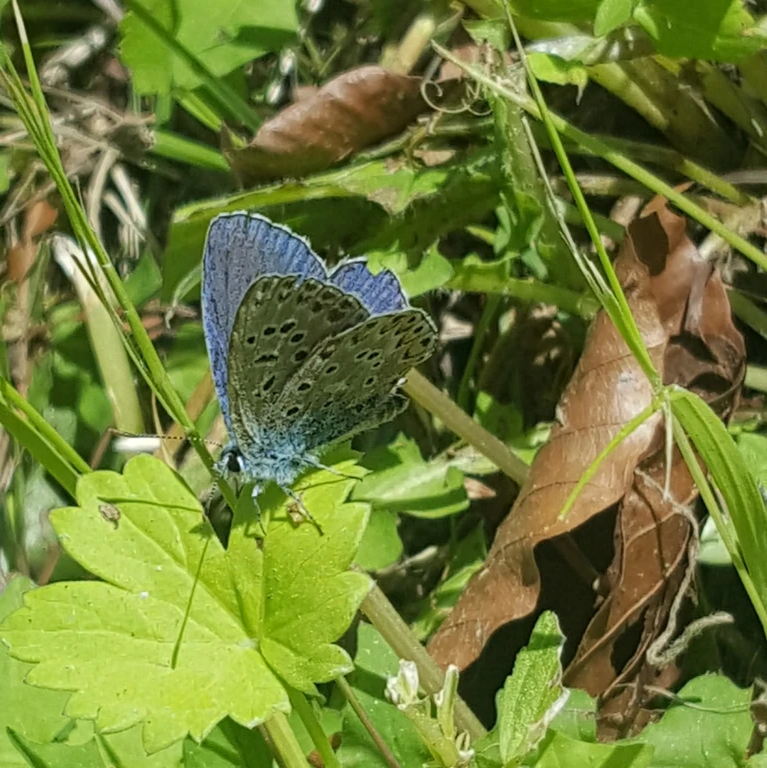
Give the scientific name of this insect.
Lysandra bellargus
